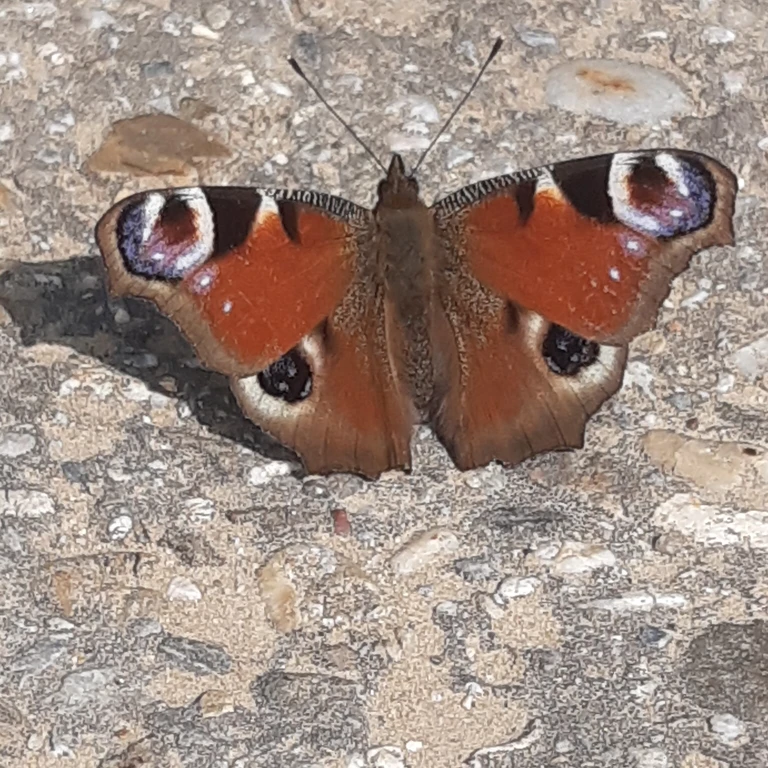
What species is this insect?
Aglais io
